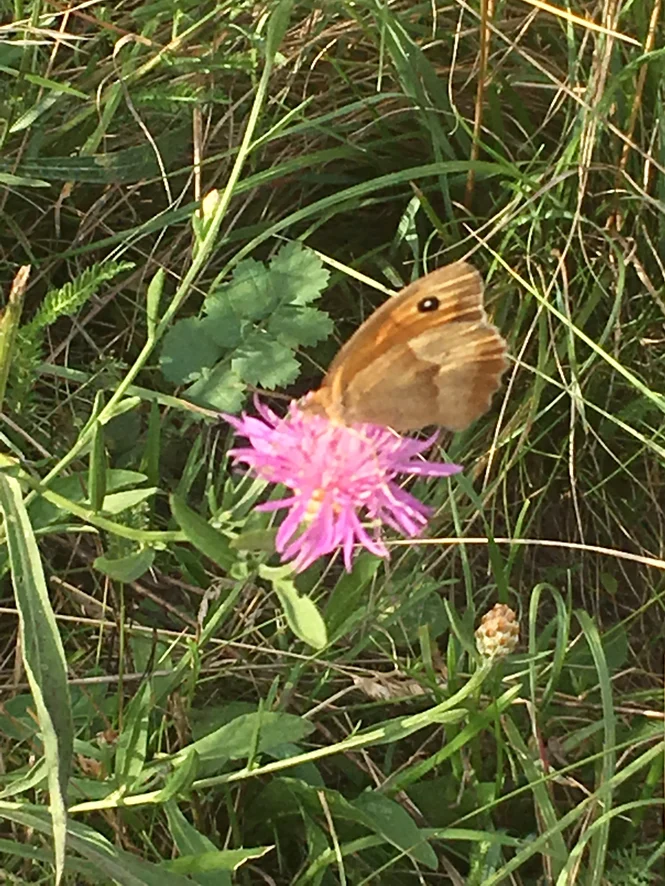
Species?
Maniola jurtina
